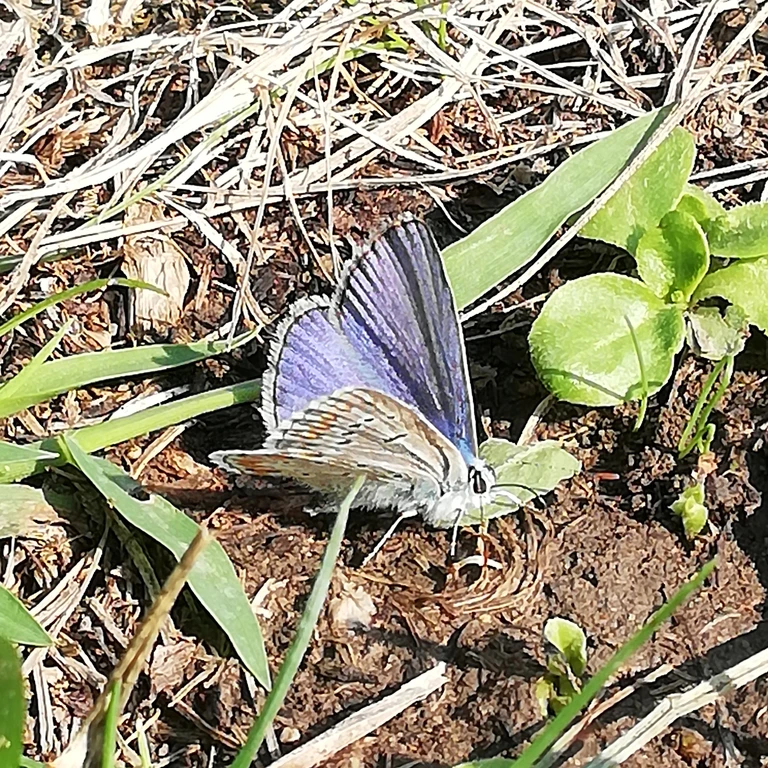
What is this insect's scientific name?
Polyommatus icarus
